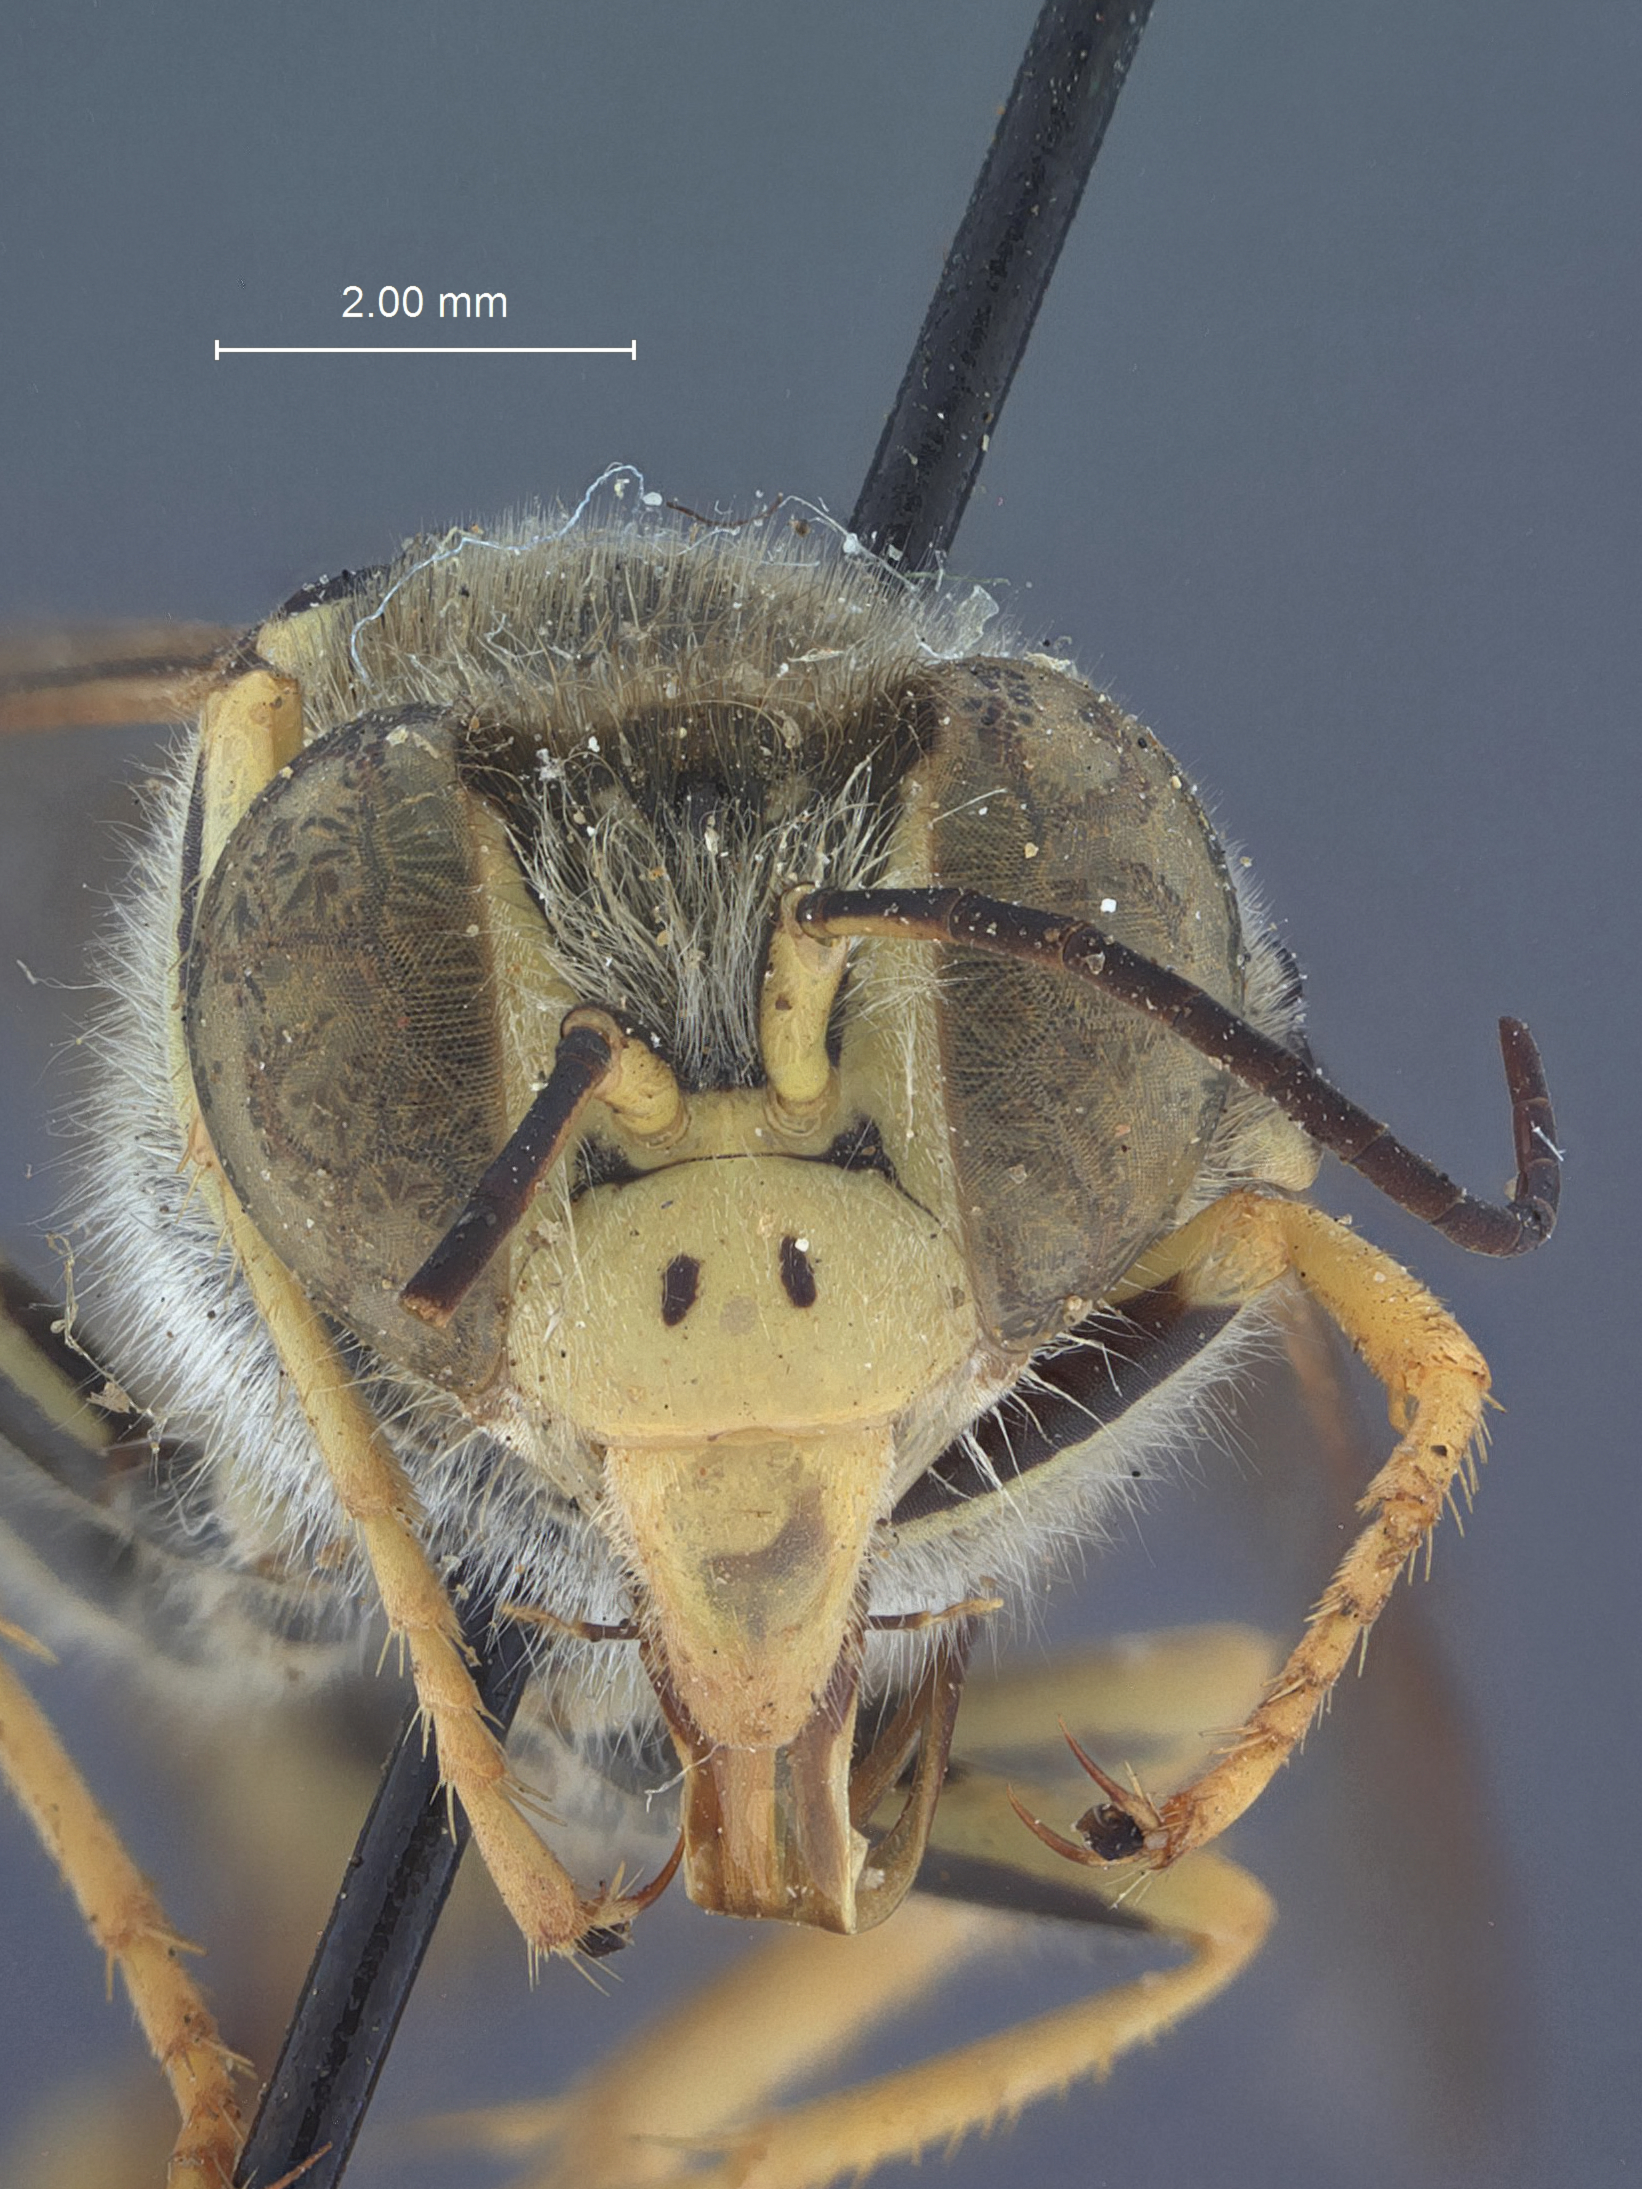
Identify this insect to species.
Steniolia albicantia
